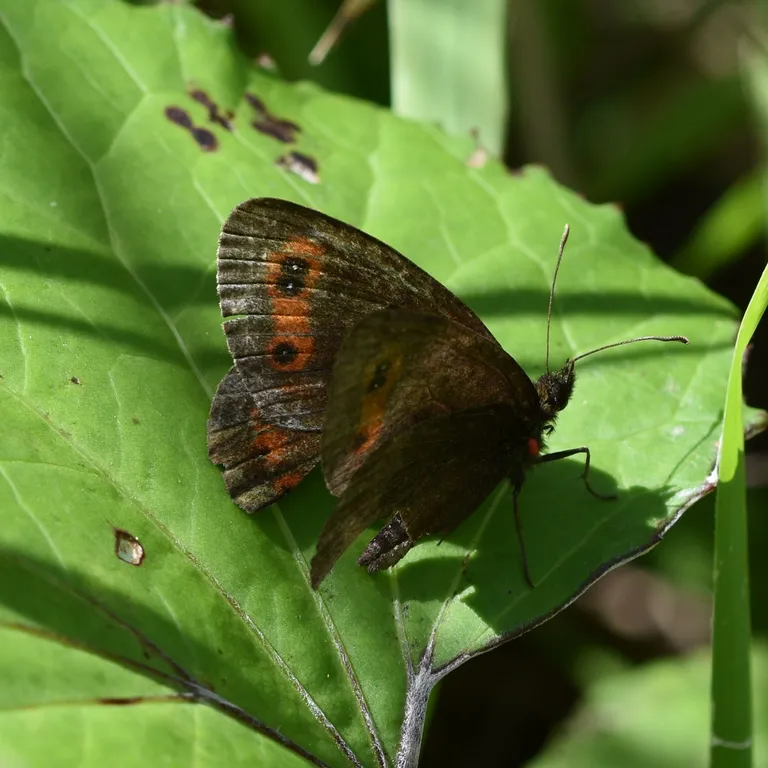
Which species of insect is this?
Erebia aethiops
